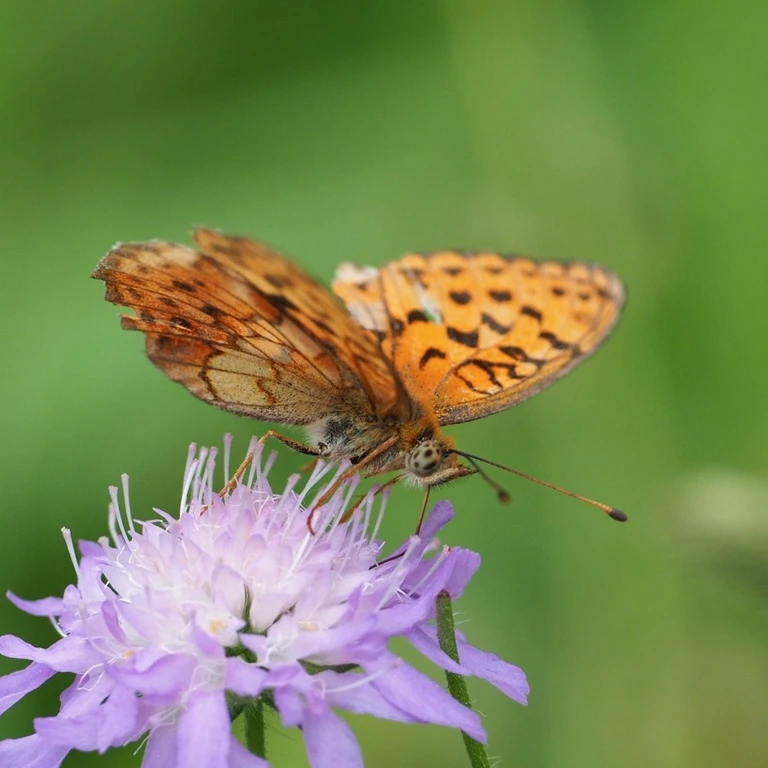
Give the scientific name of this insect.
Brenthis daphne
